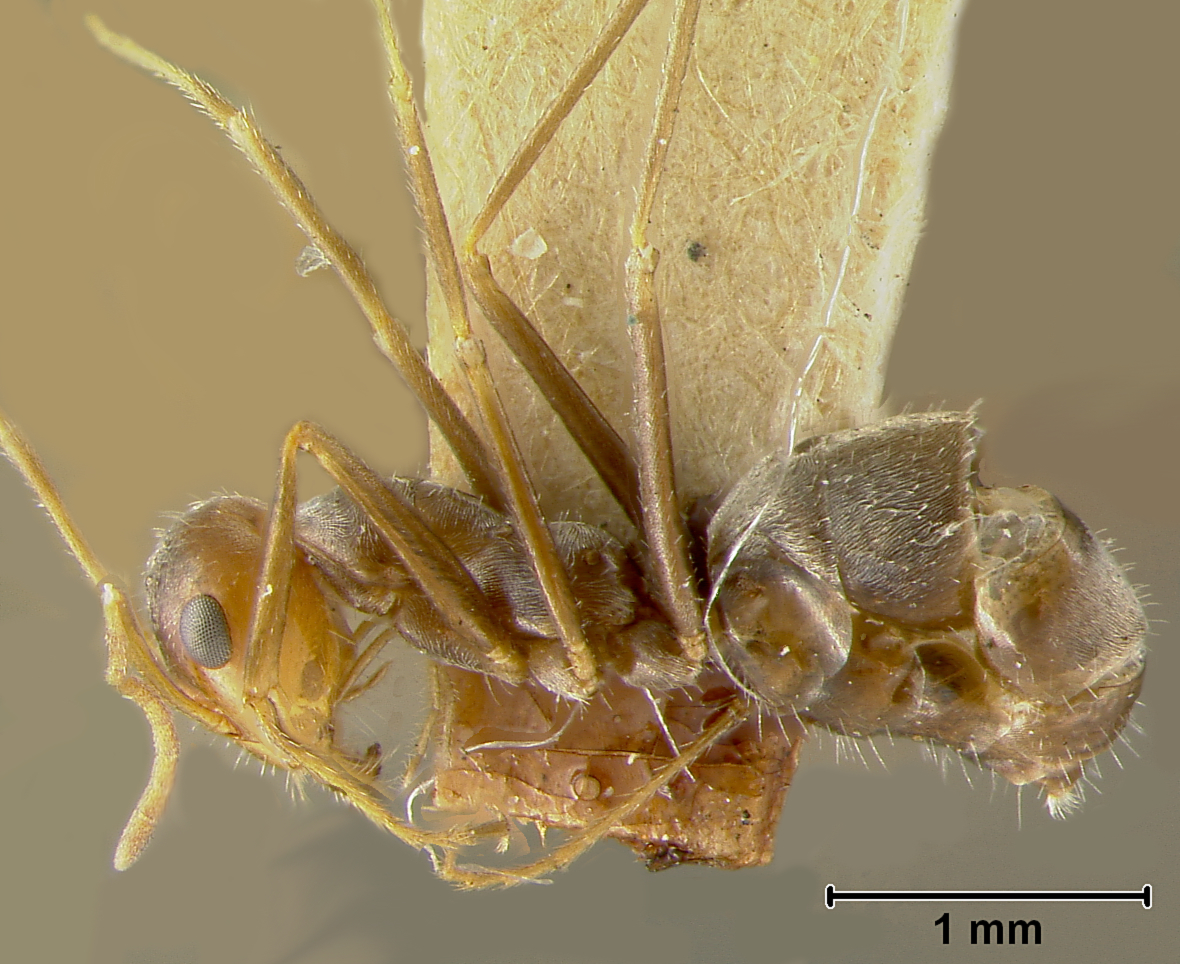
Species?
Myrmecocystus yuma
